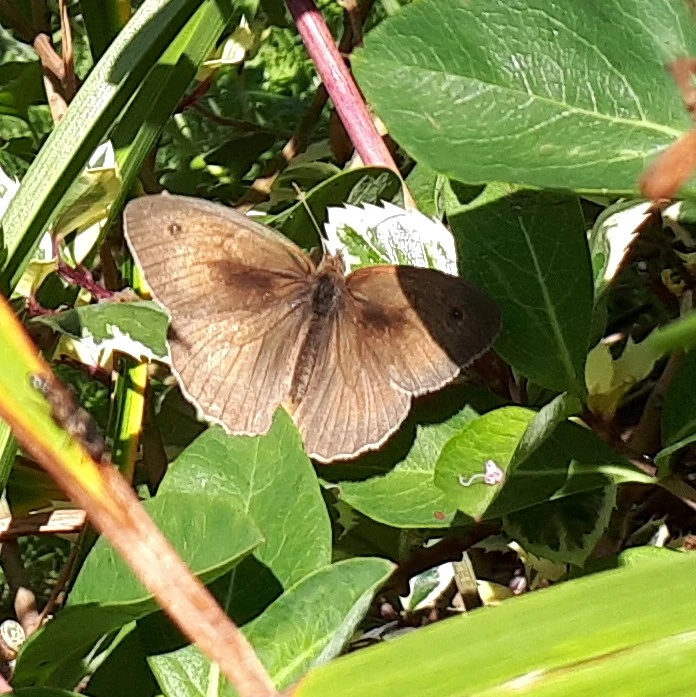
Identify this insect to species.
Maniola jurtina
